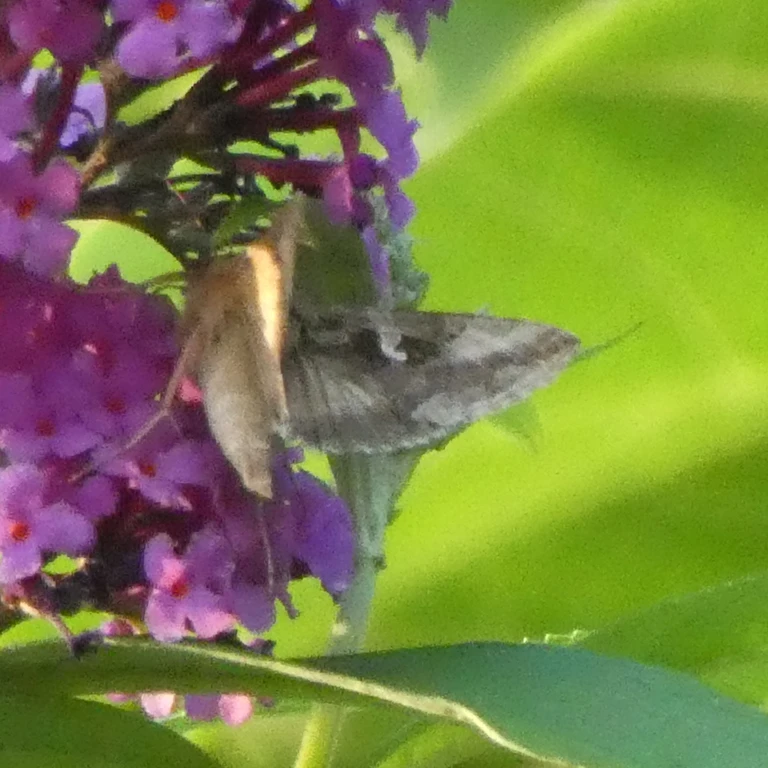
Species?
Autographa gamma
